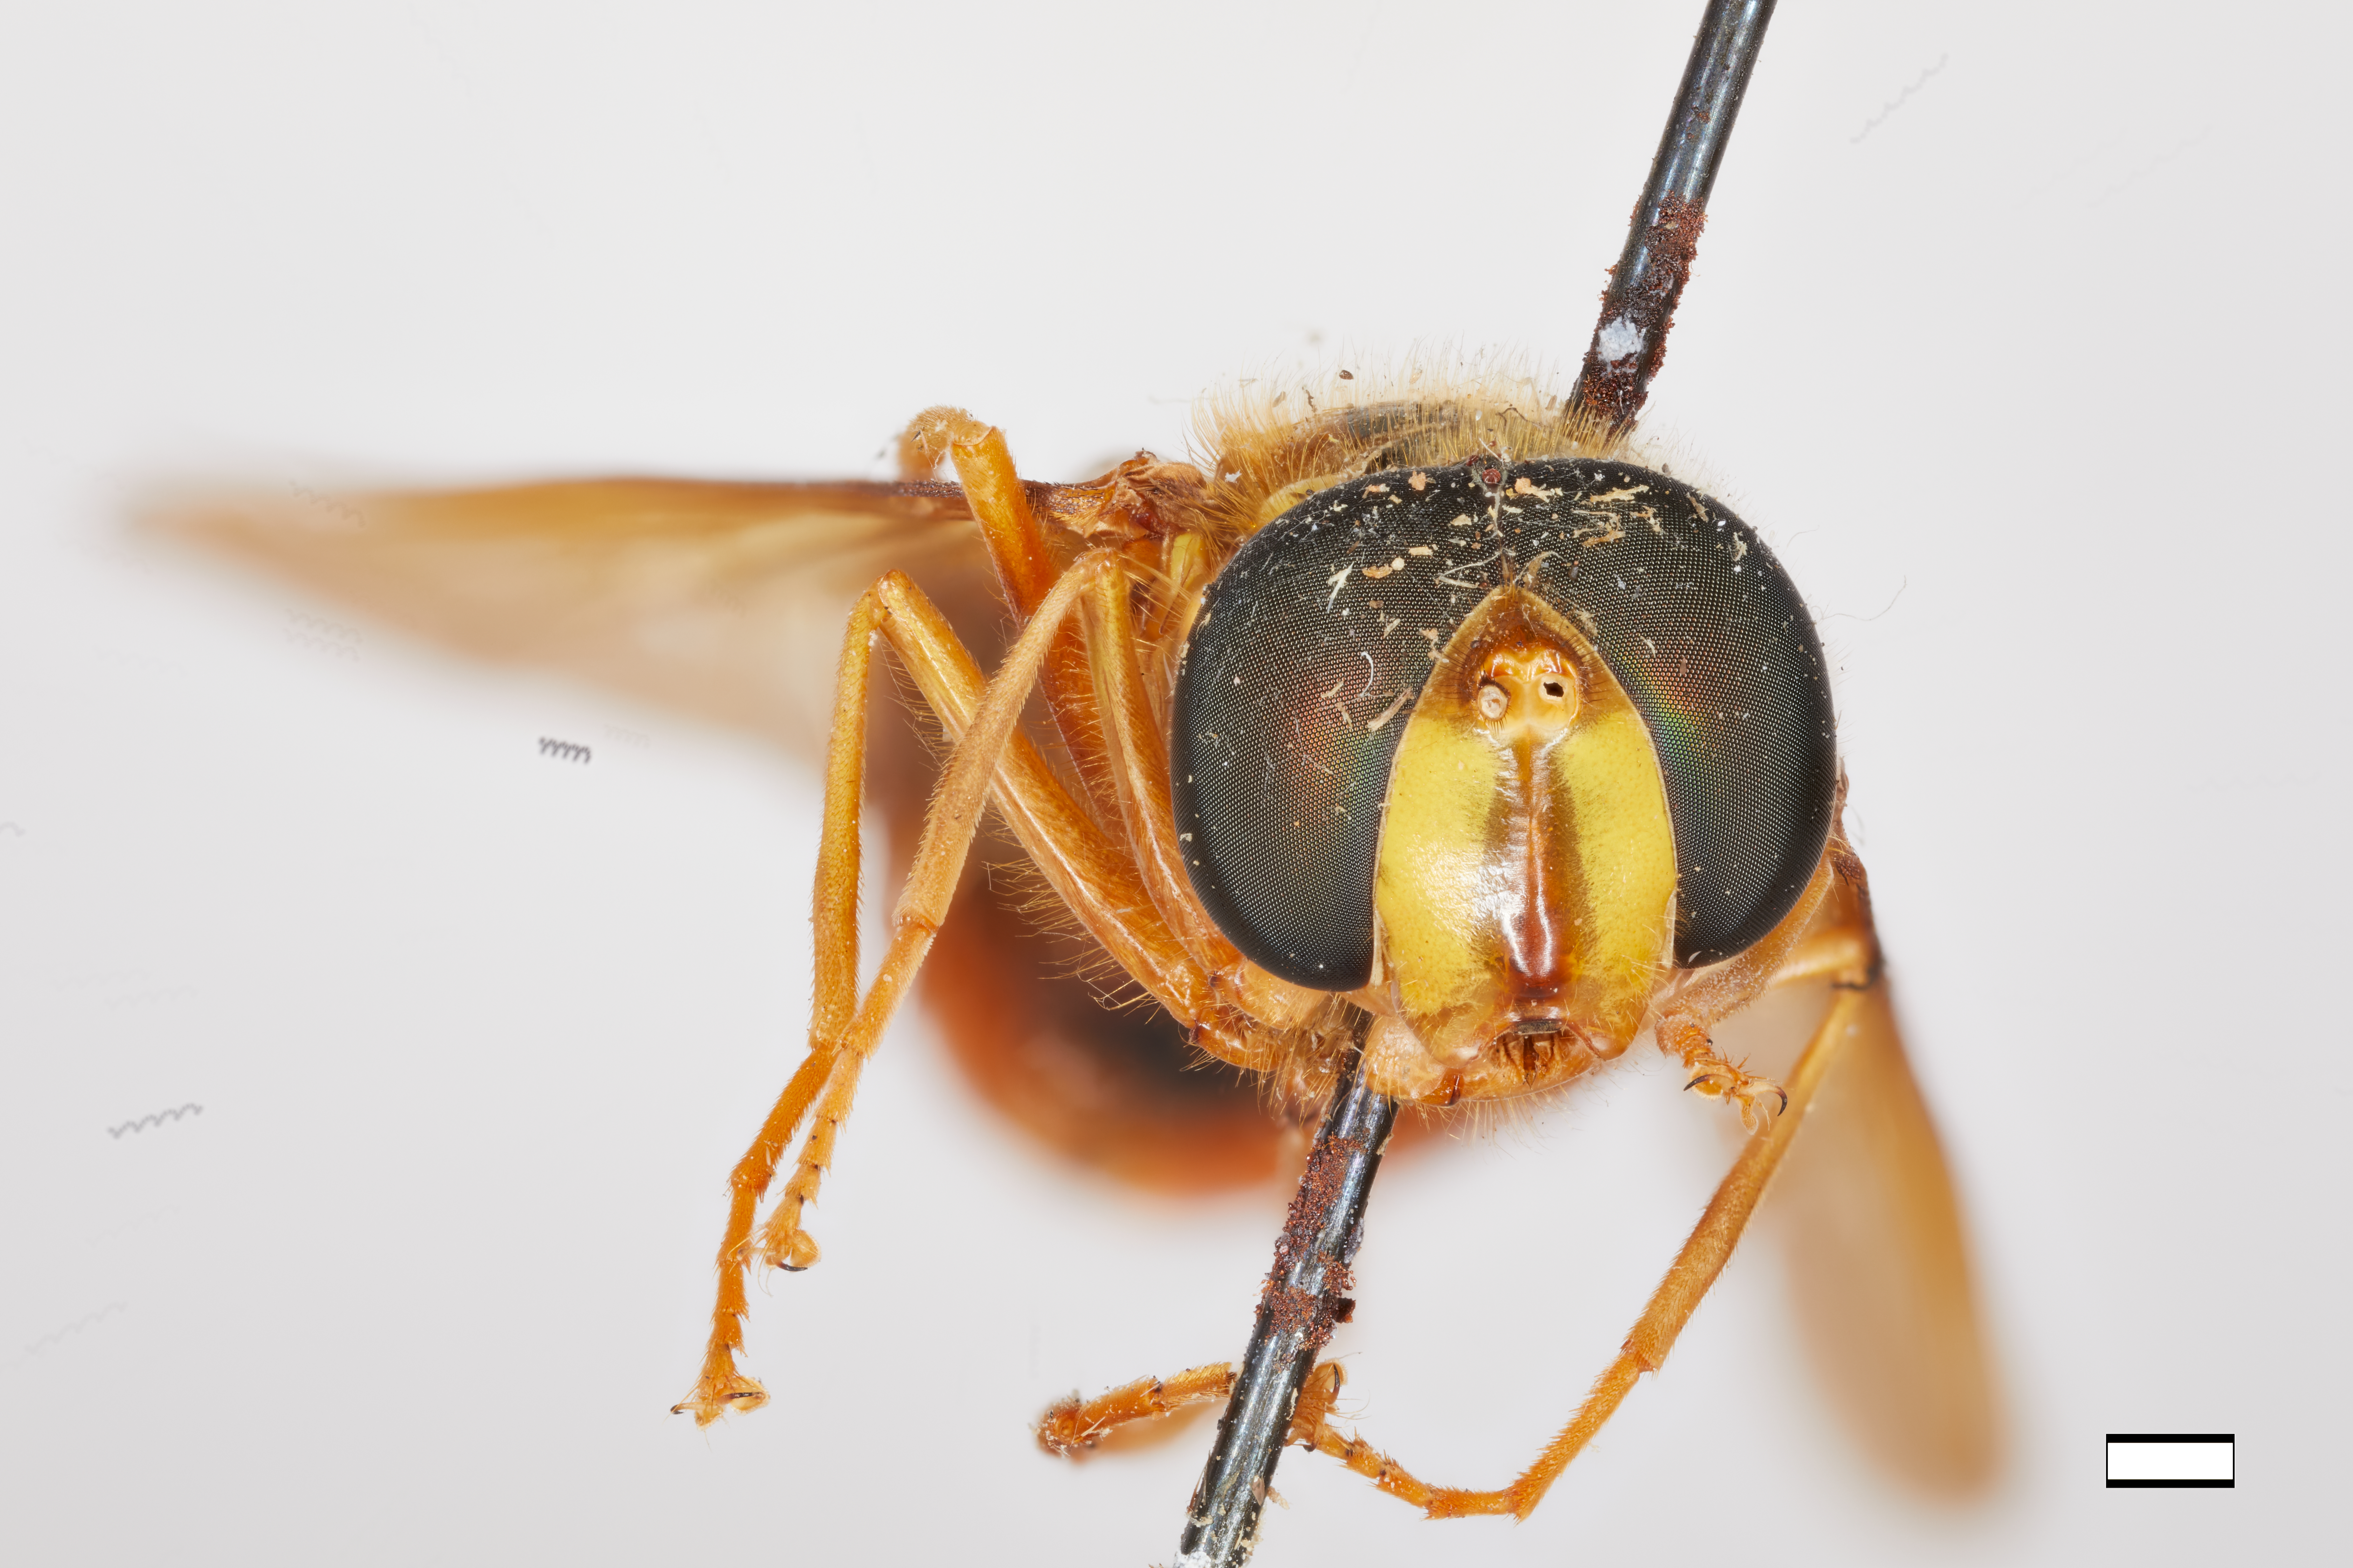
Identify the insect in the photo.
Chrysotoxum draco
